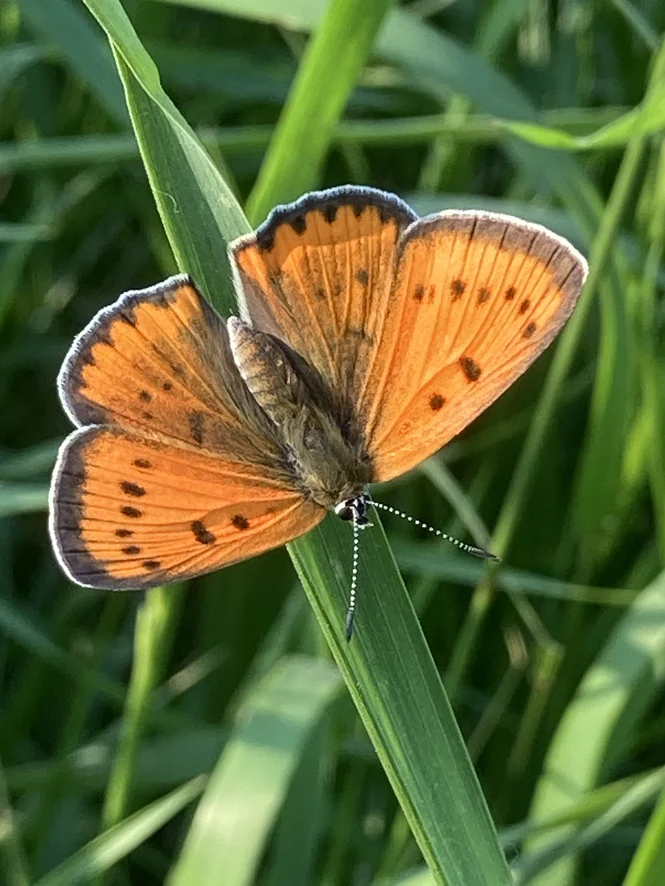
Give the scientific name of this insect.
Lycaena dispar
